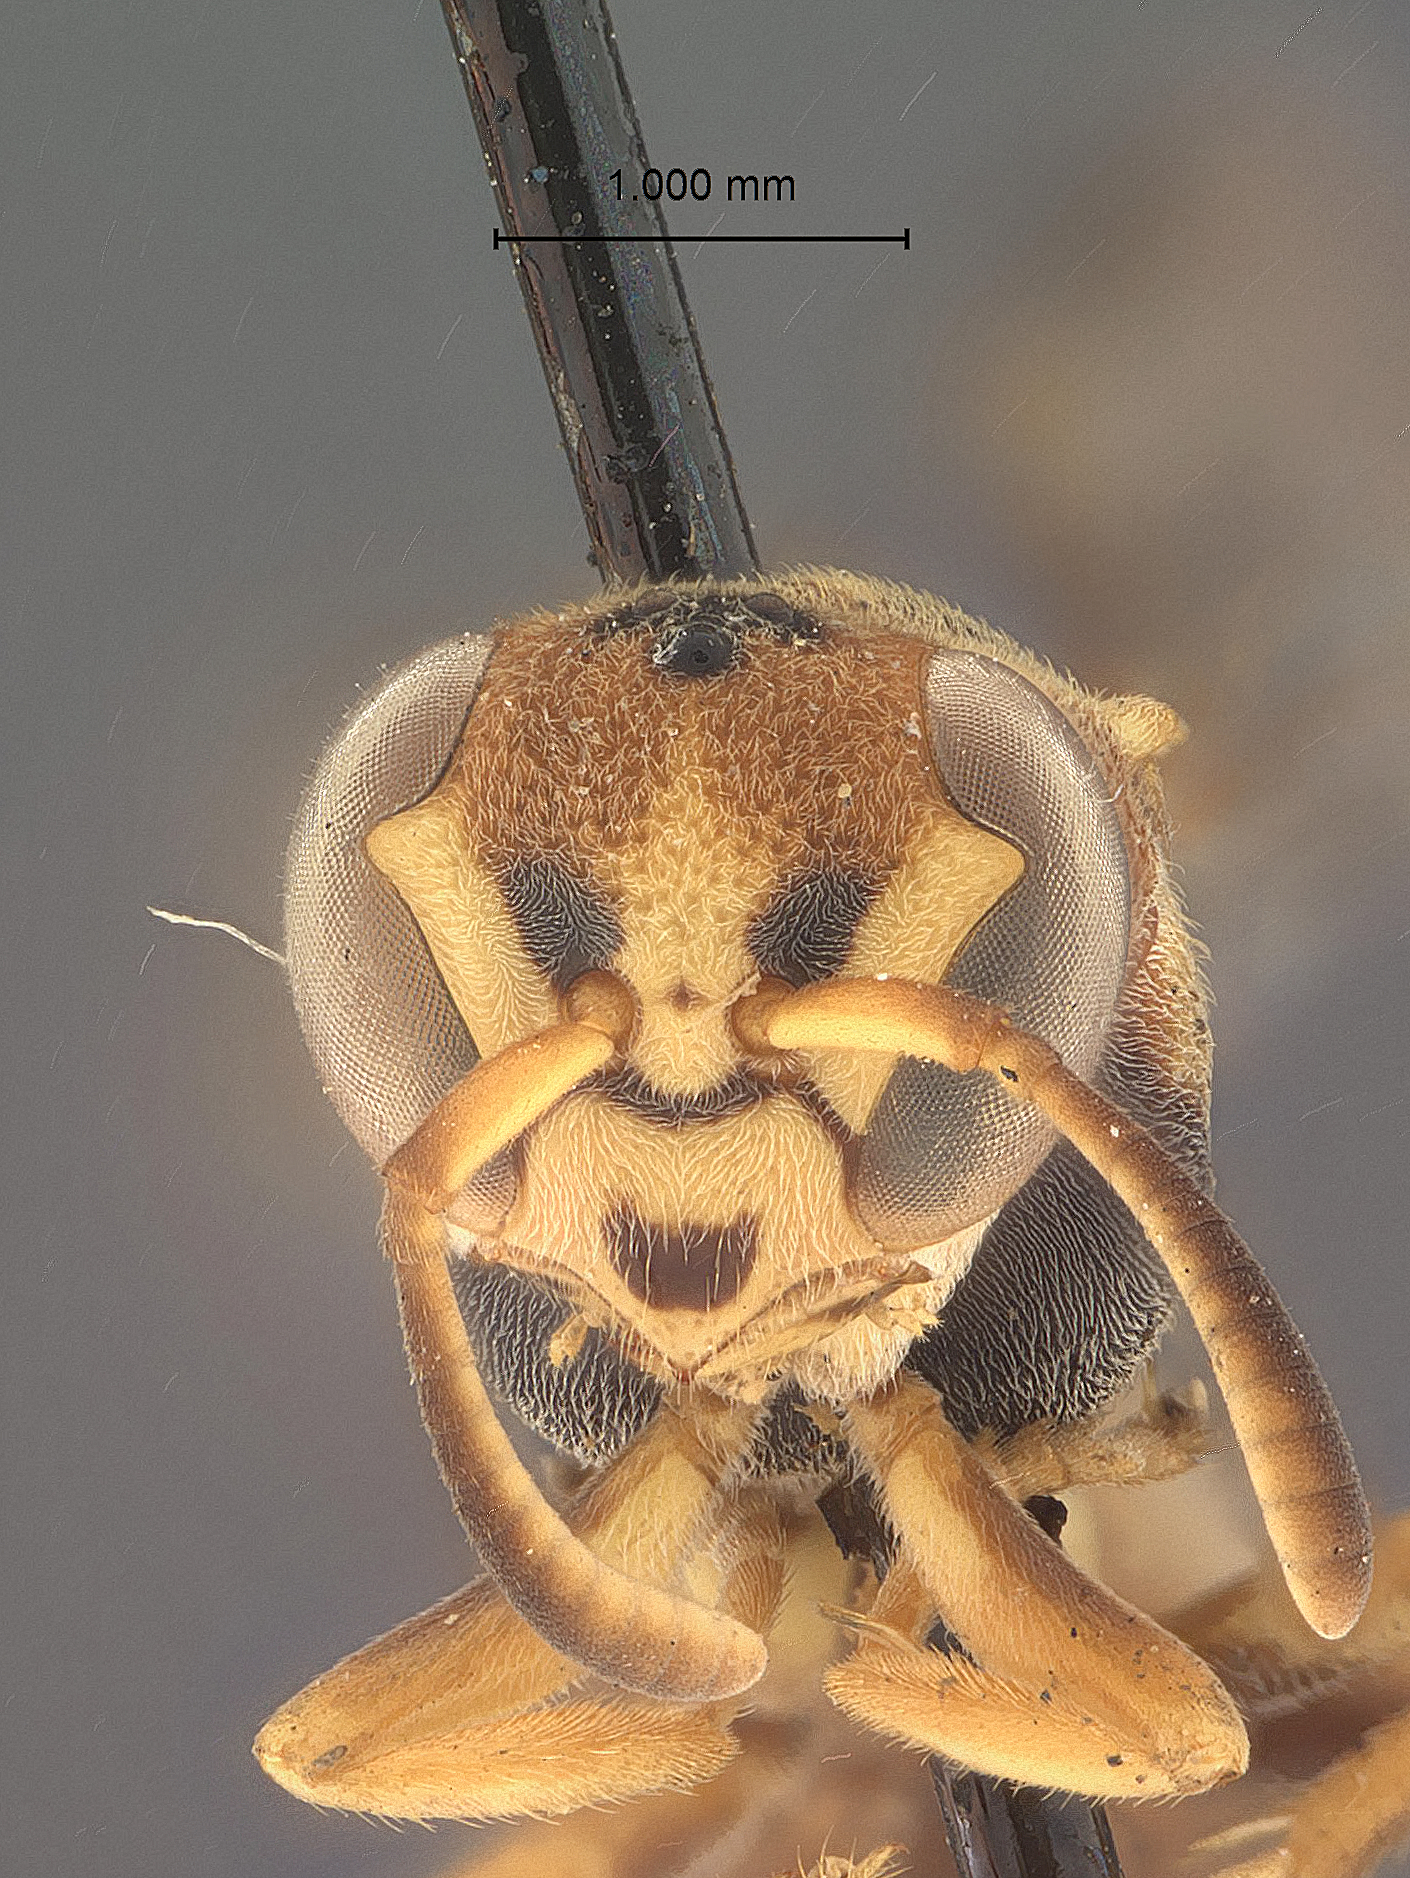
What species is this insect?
Icaria cagayanensis
